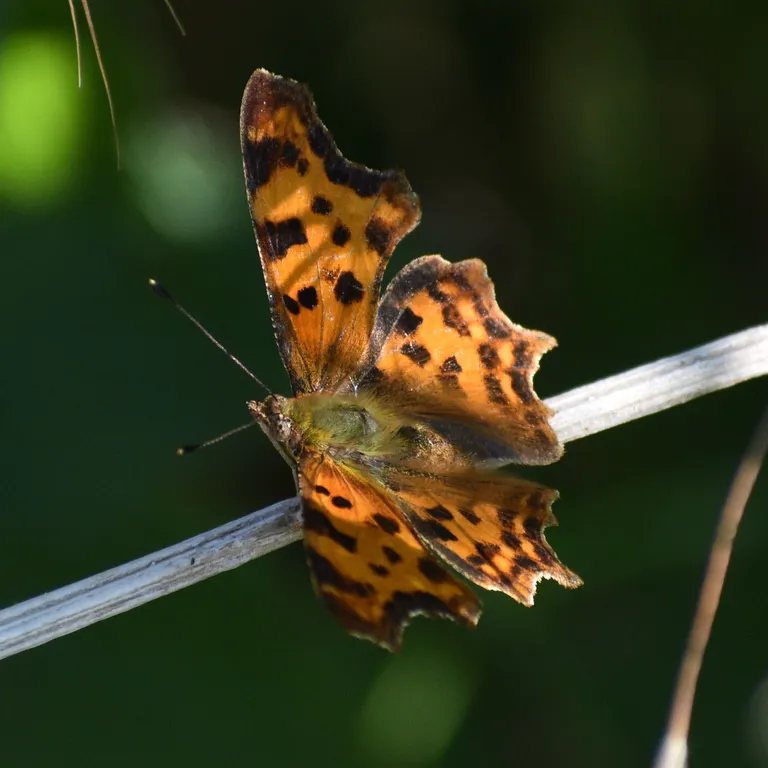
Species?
Polygonia c-album
